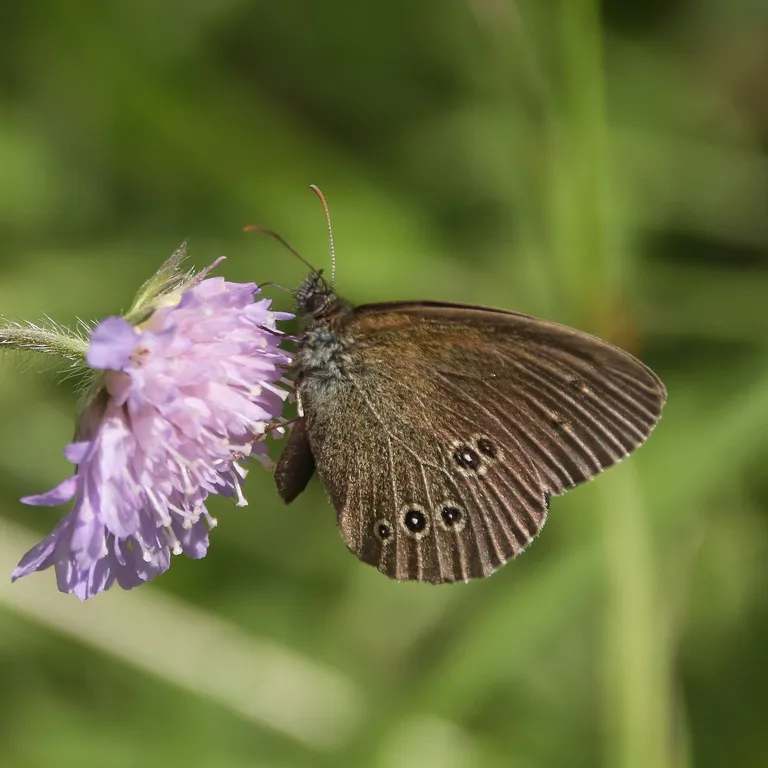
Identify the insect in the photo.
Aphantopus hyperantus
